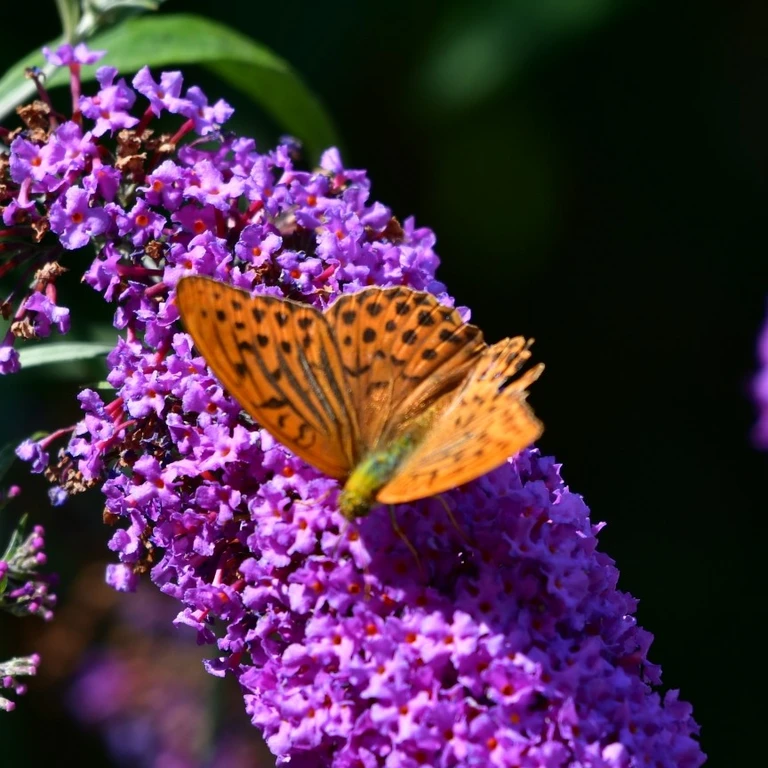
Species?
Argynnis paphia
